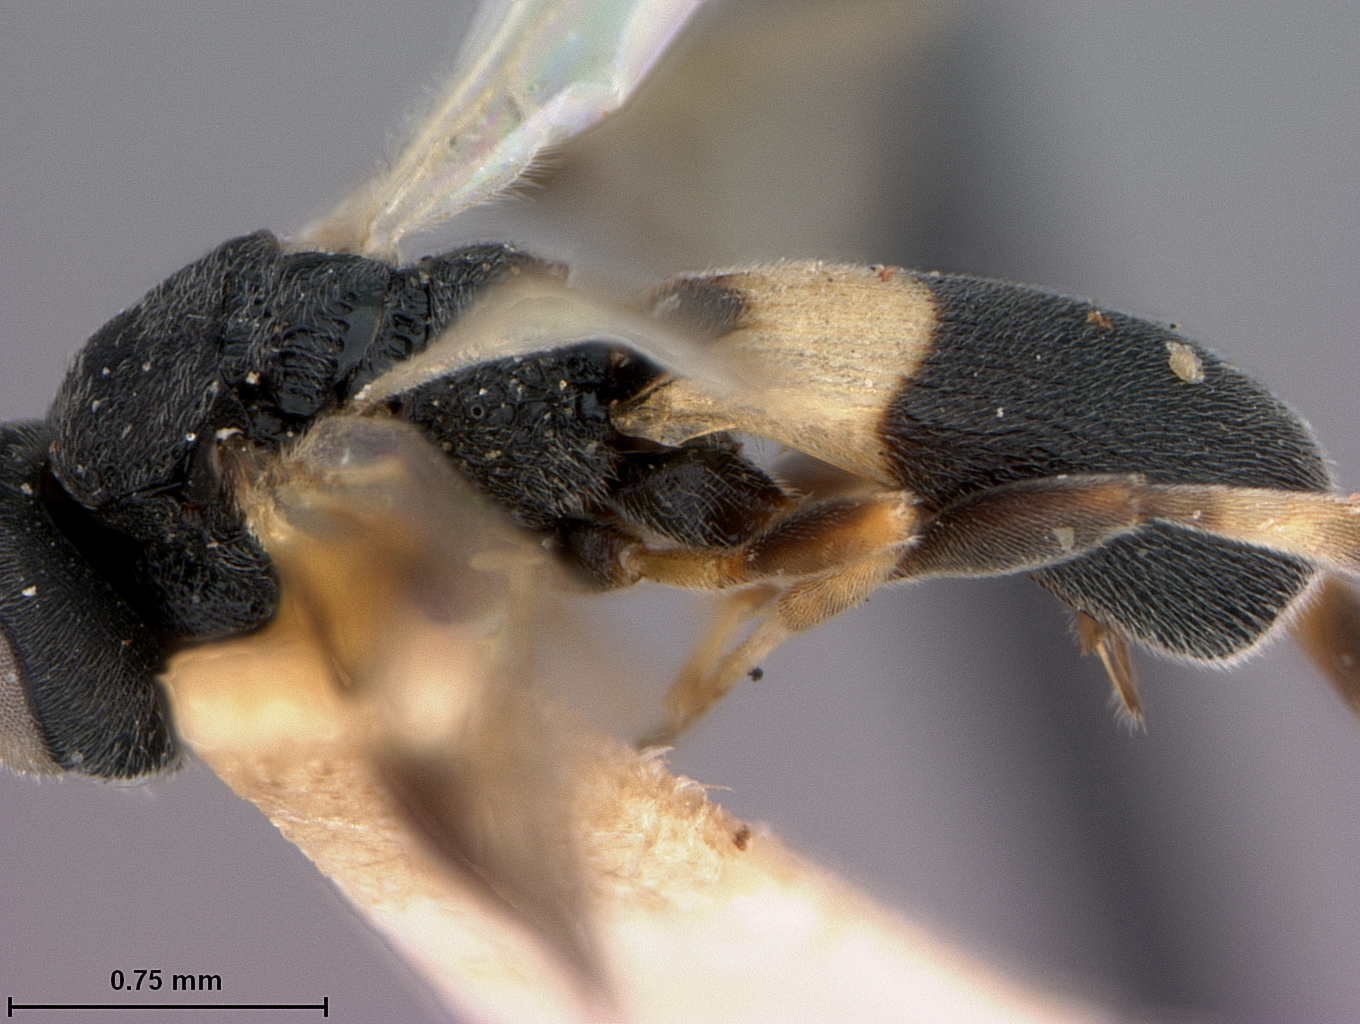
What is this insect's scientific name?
Chelonella pectinophorae
